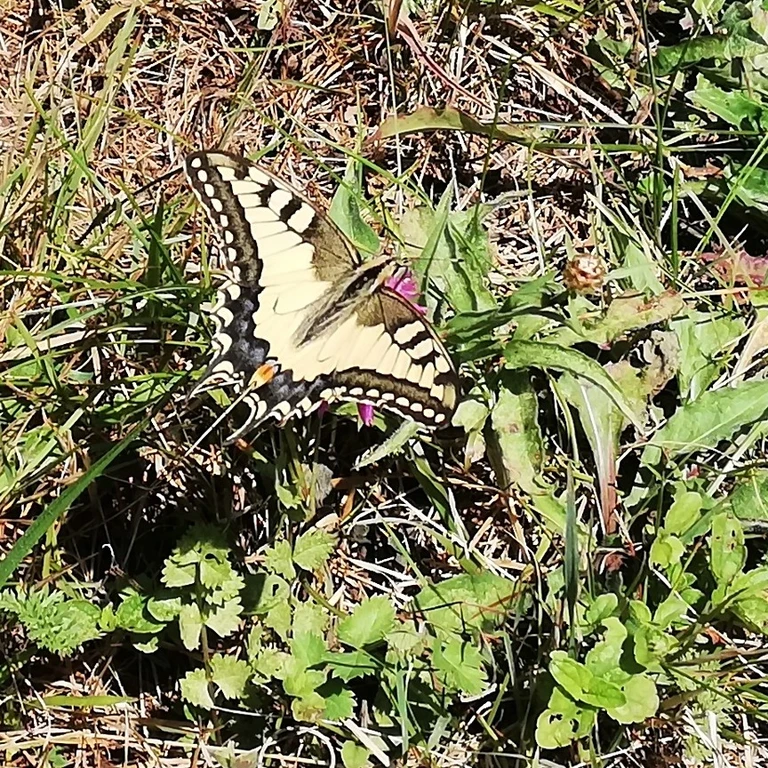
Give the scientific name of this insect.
Papilio machaon
